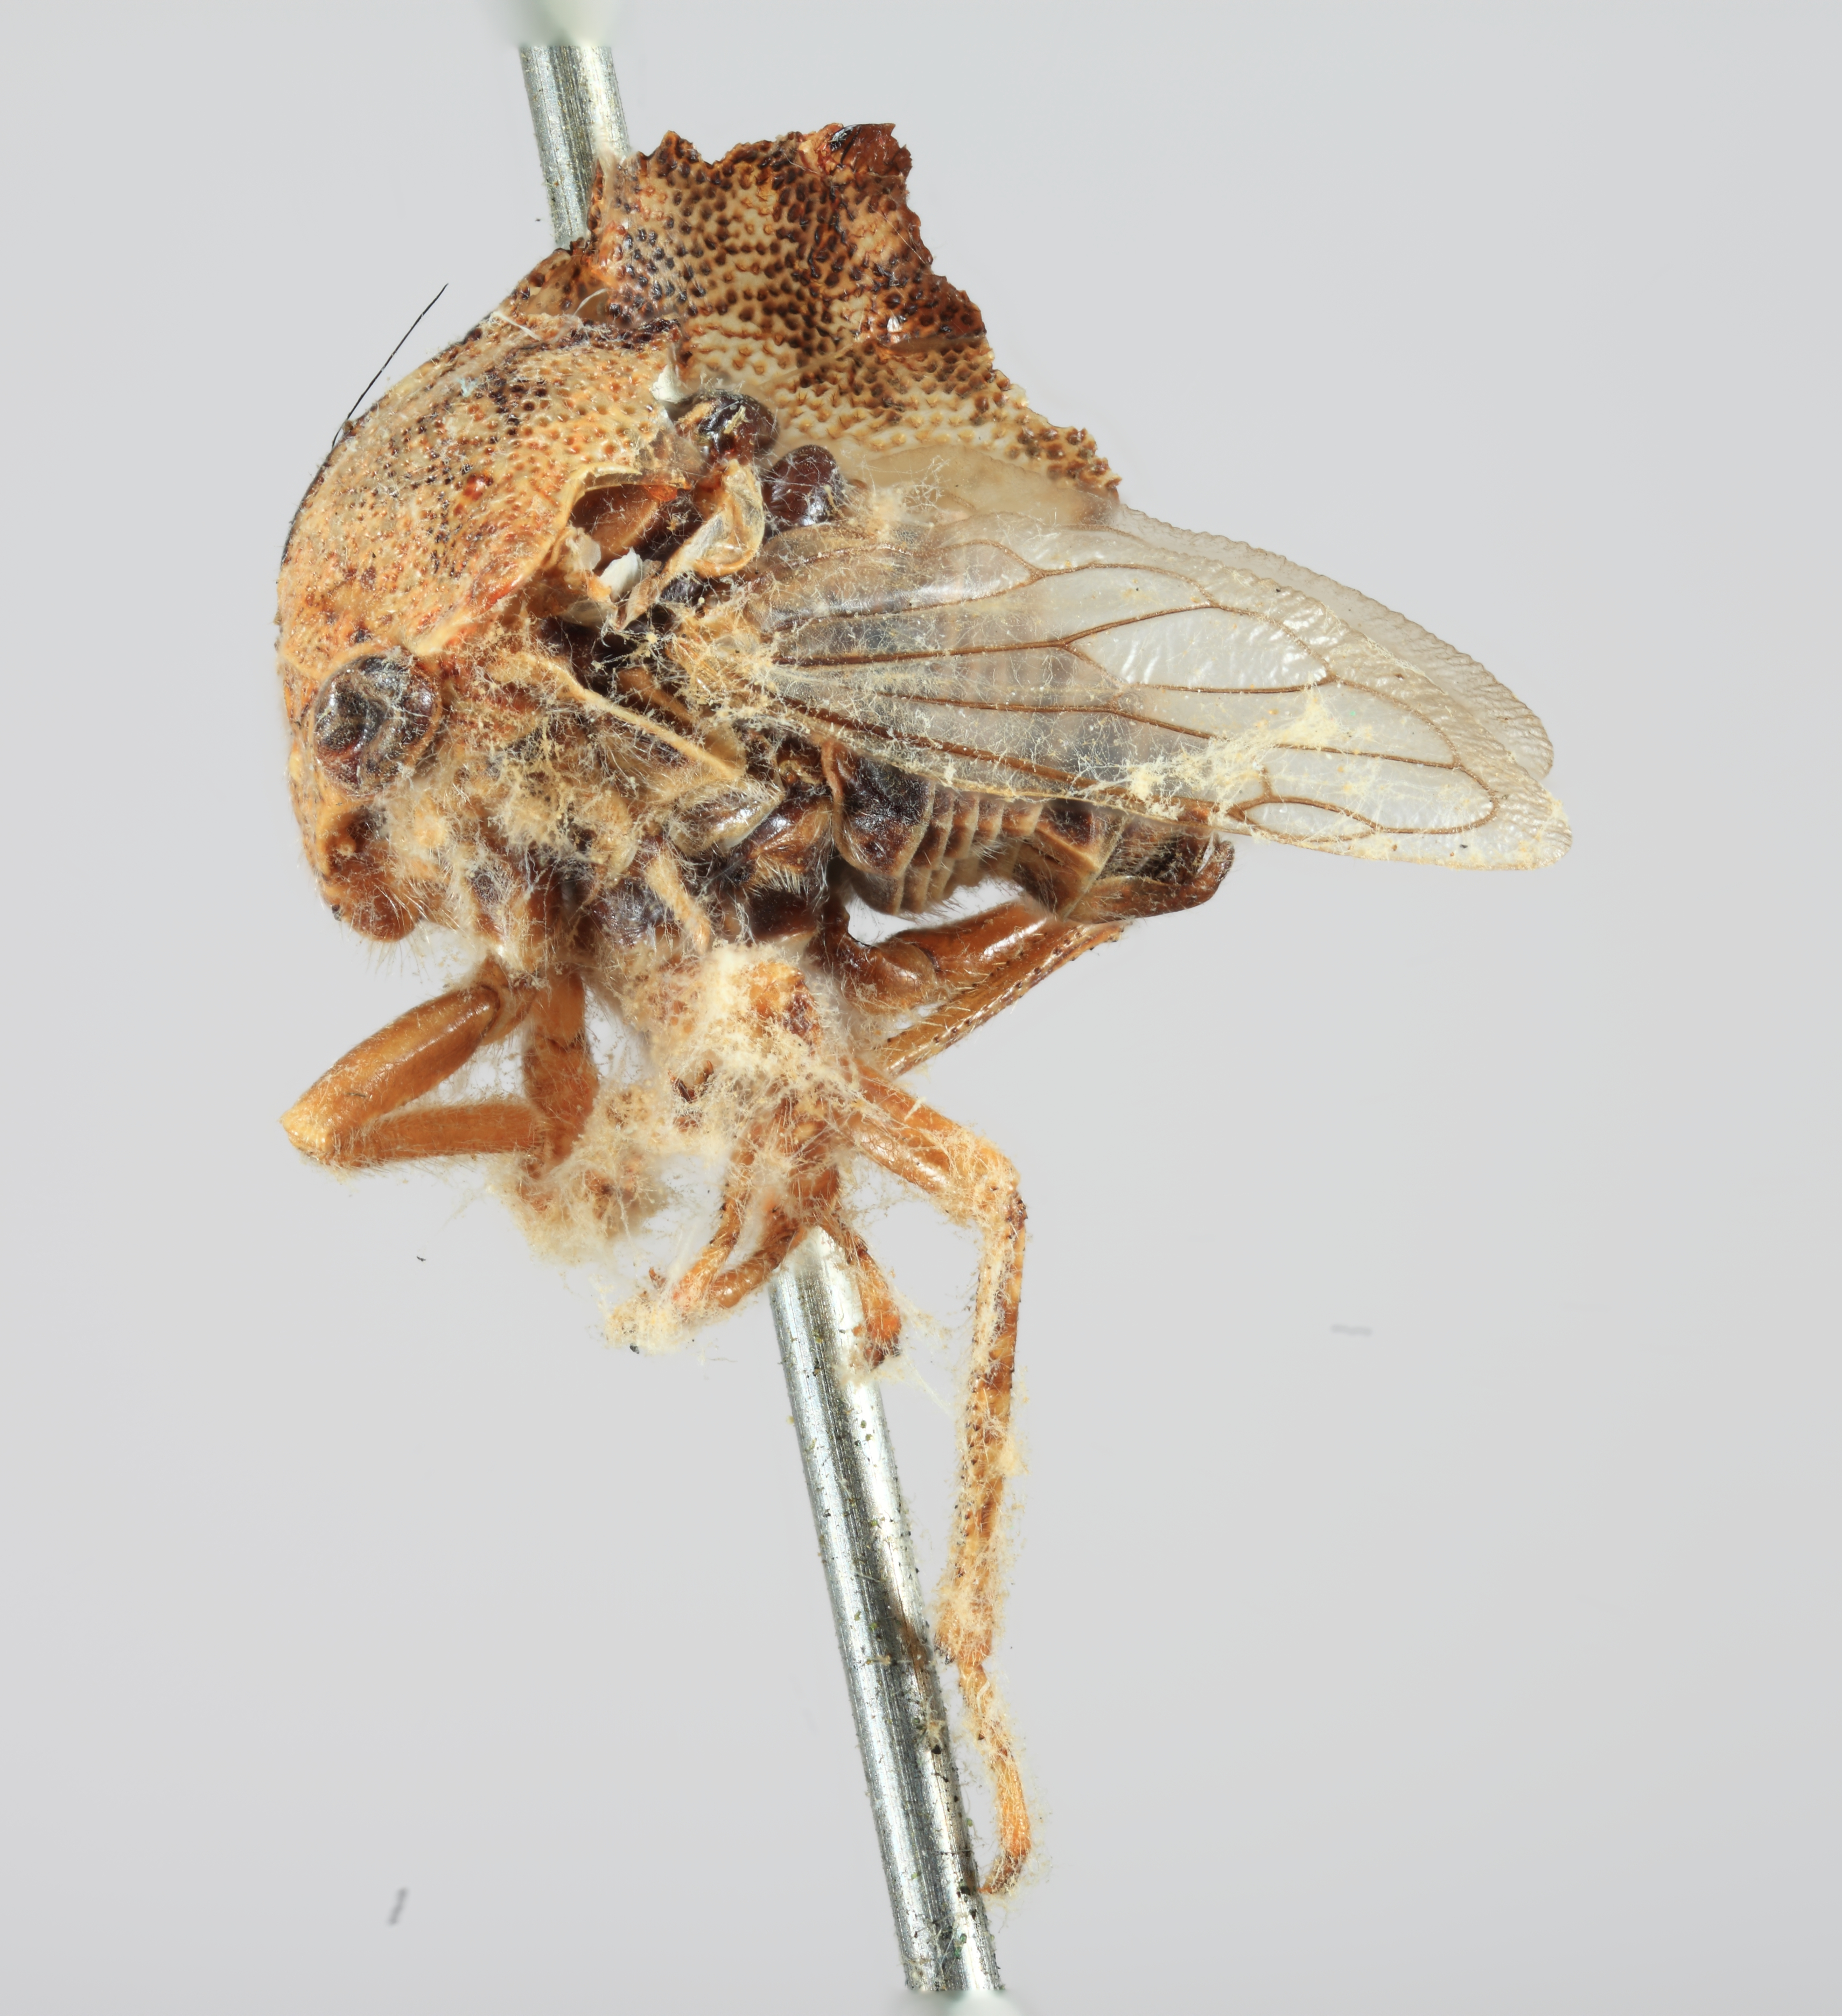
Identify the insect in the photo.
Telamona fagi
